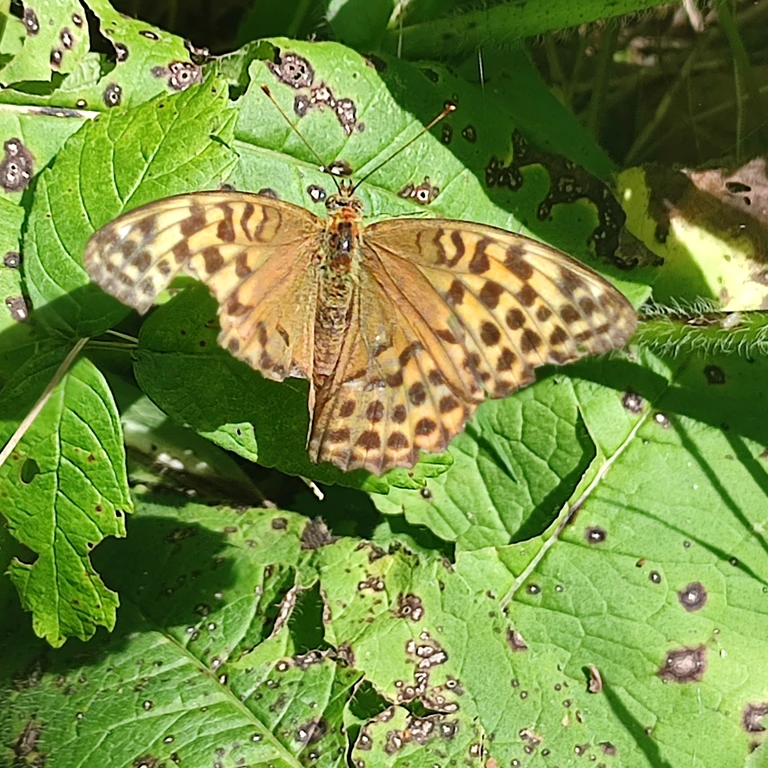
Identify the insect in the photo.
Argynnis paphia
